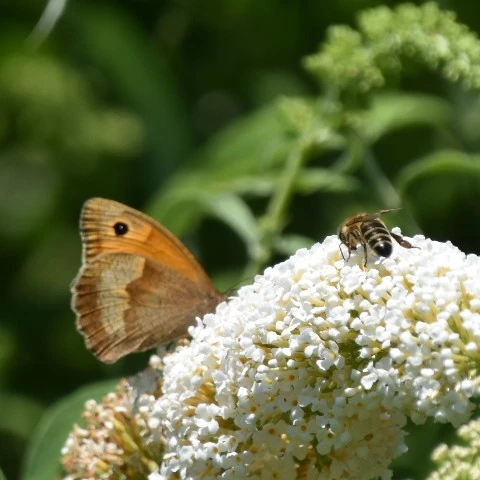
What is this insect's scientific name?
Maniola jurtina
